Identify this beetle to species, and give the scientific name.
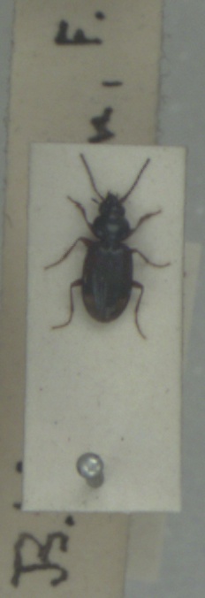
Bembidion biguttatum
